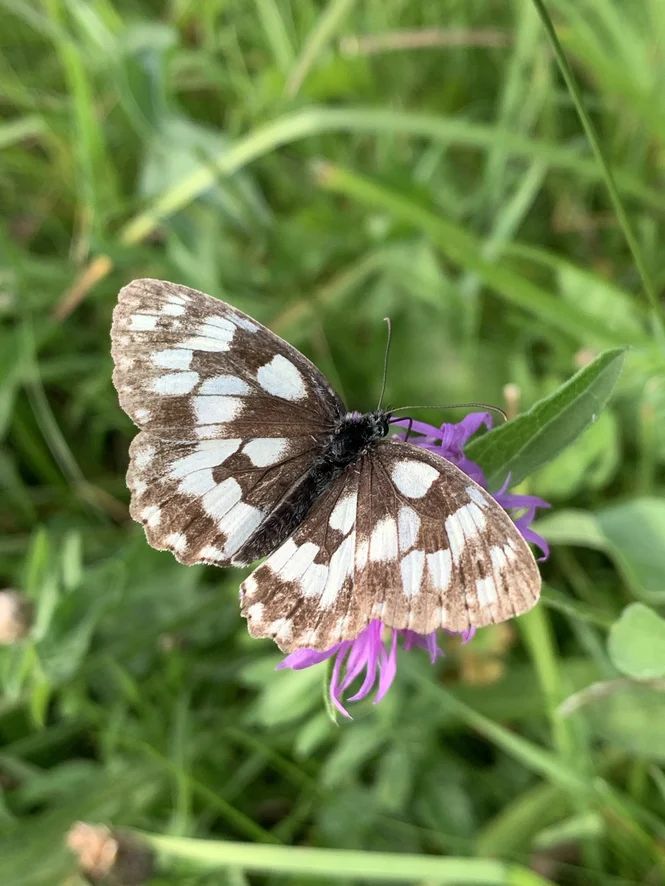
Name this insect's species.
Melanargia galathea
